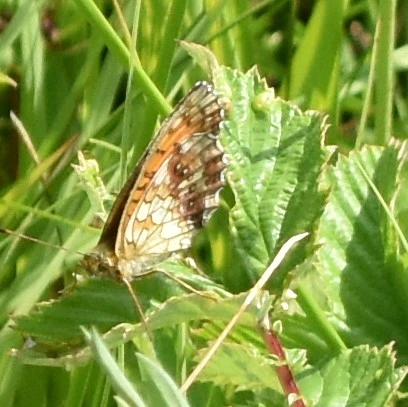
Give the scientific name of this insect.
Brenthis ino
